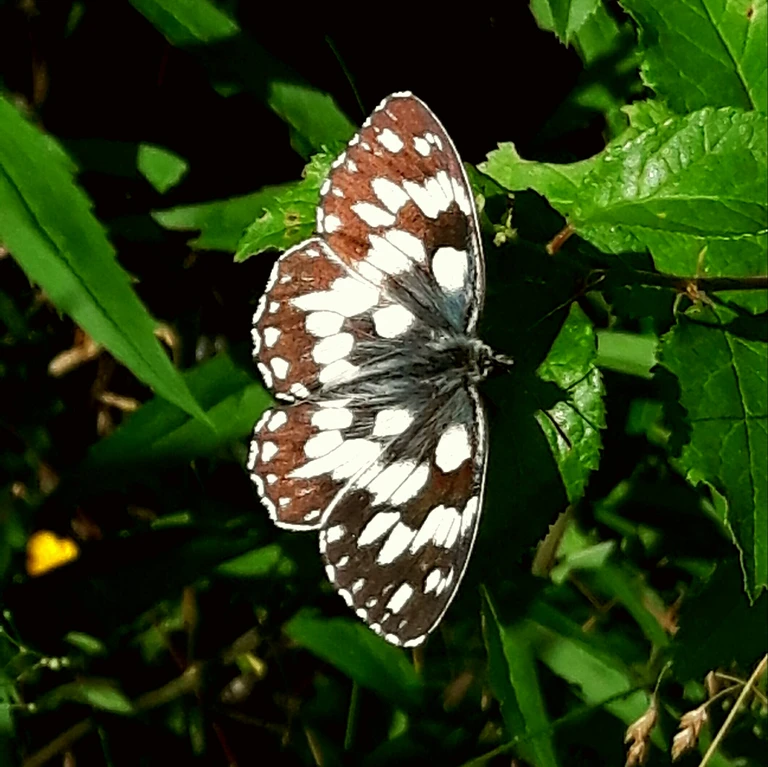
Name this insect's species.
Melanargia galathea
